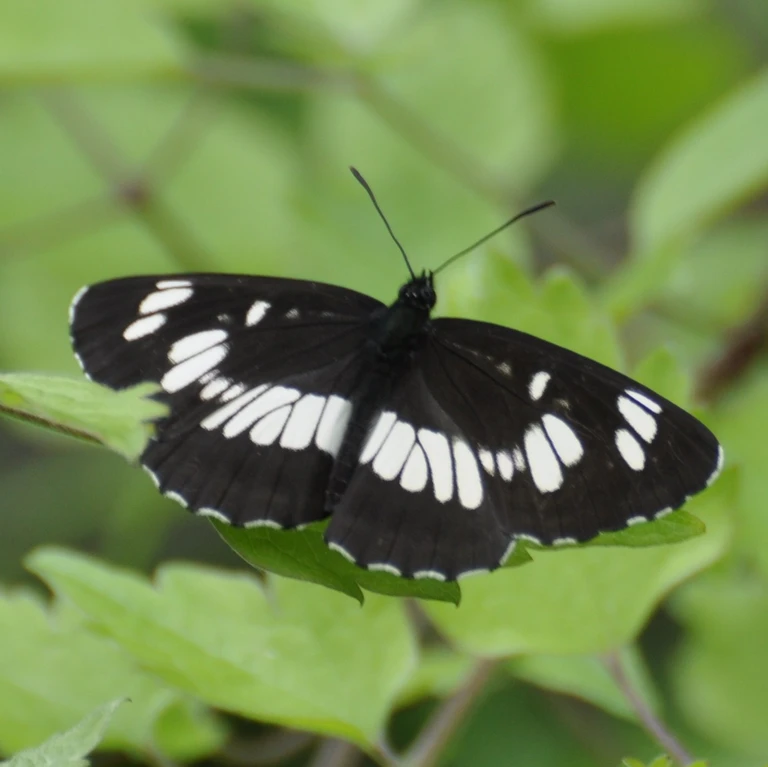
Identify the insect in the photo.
Neptis rivularis
